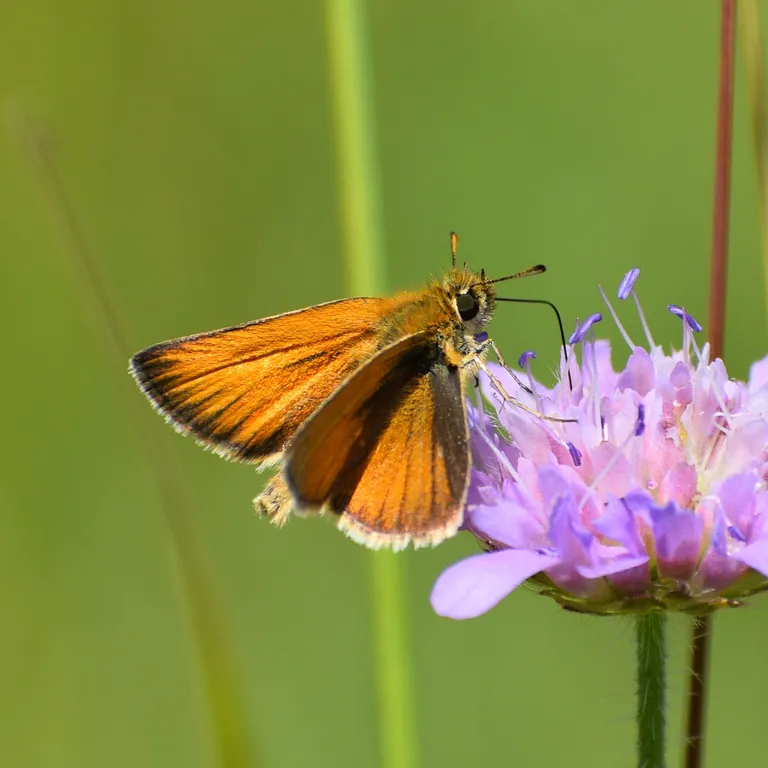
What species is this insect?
Thymelicus lineola
